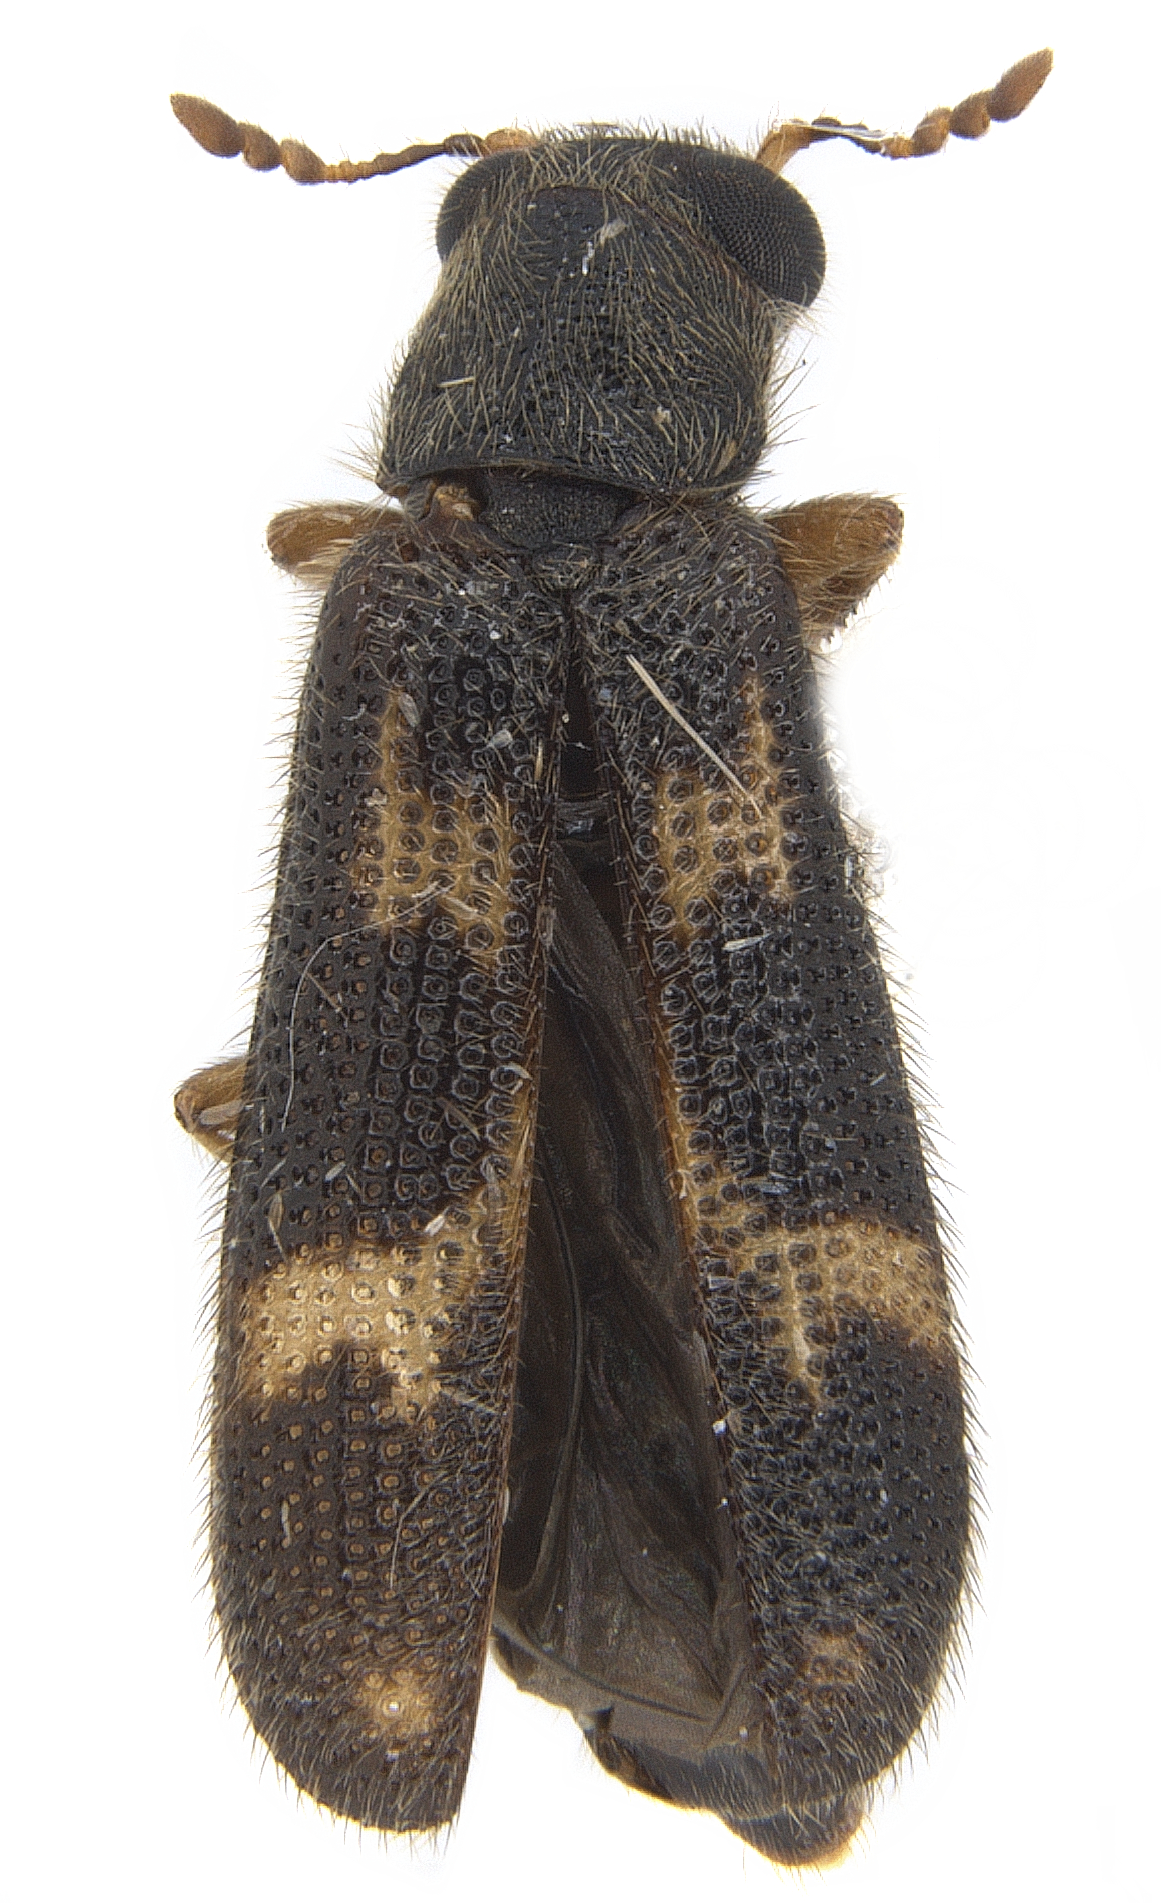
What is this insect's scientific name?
Madoniella dislocata (also Phlogistosternus dislocatus)
